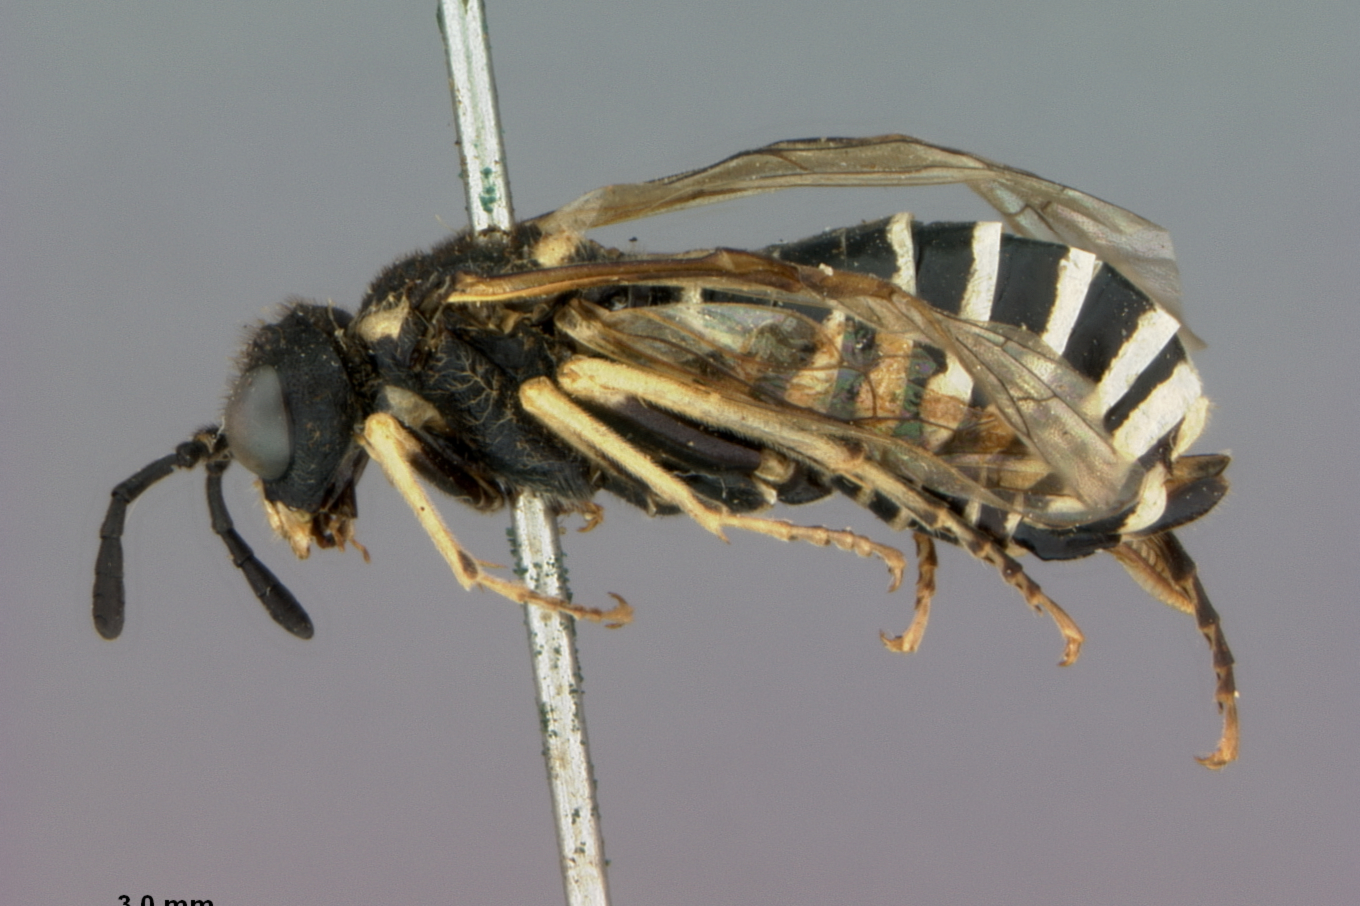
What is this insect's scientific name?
Tenthredo anomus
